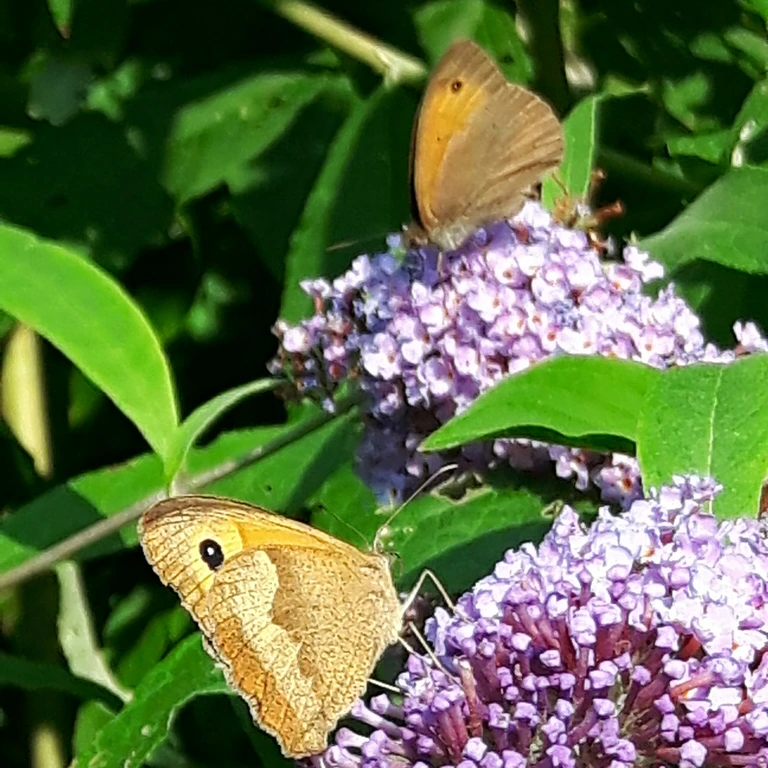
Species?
Maniola jurtina
